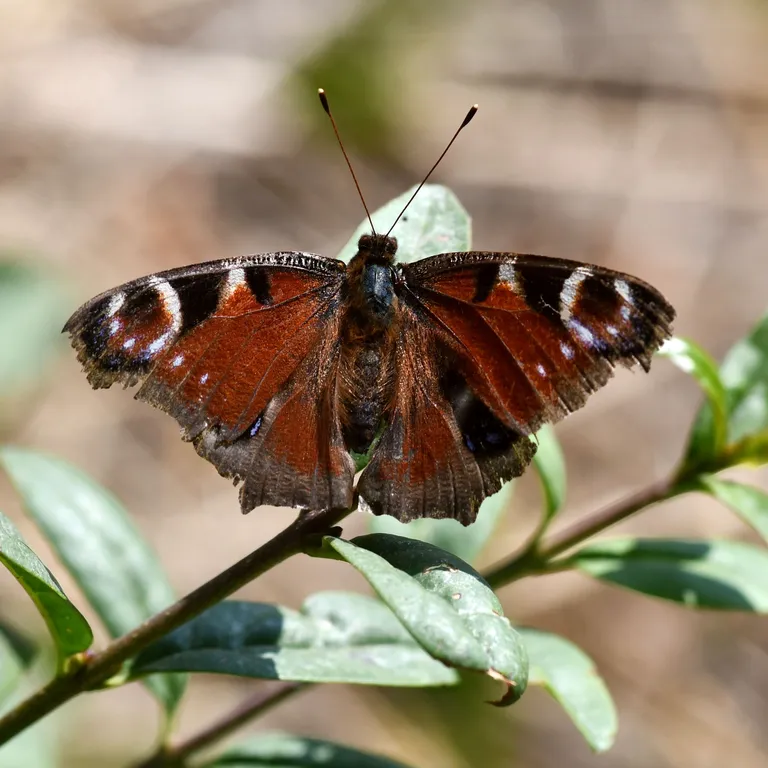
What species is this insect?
Aglais io
